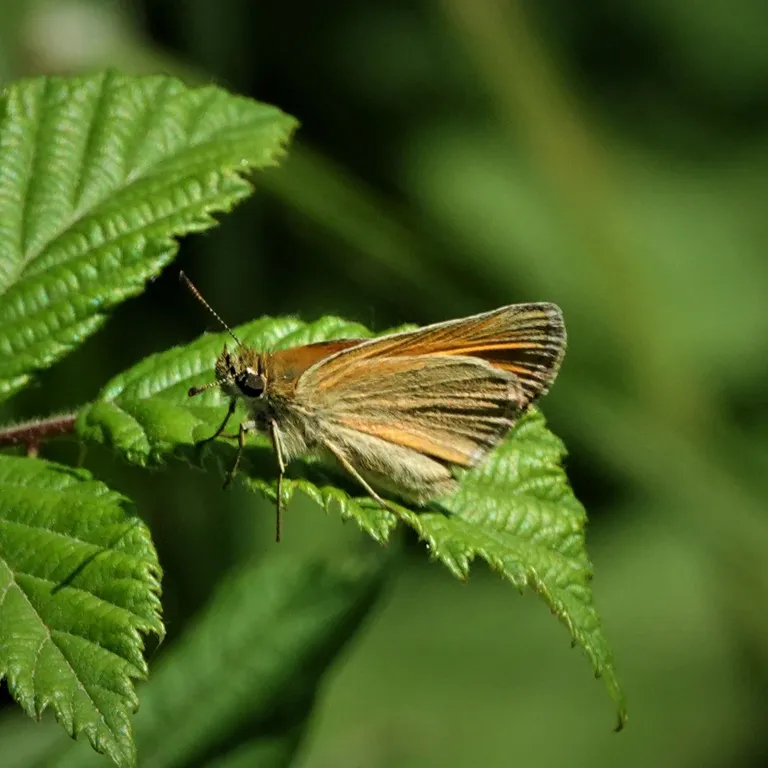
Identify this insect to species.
Thymelicus sylvestris
